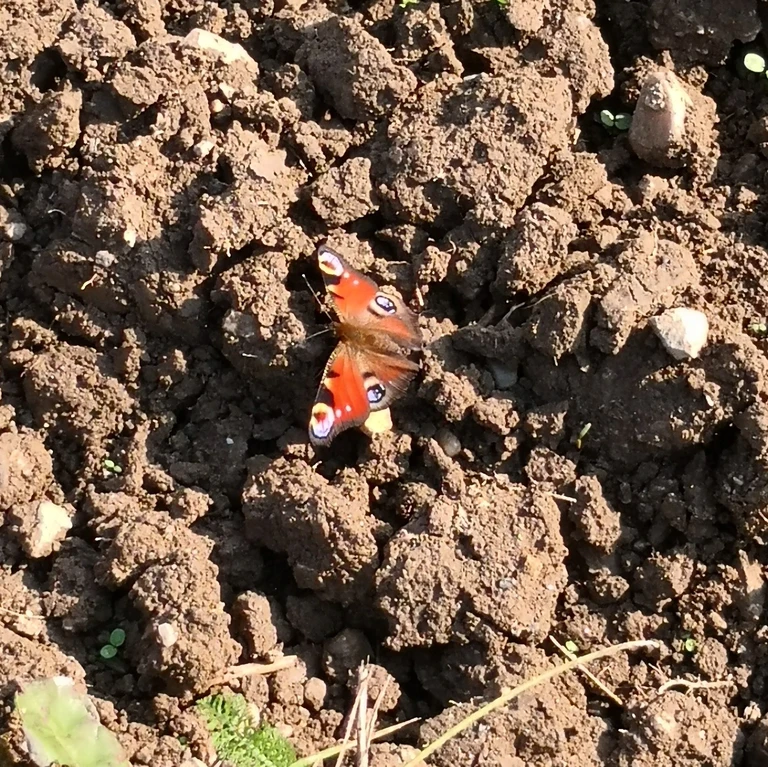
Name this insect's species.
Aglais io
